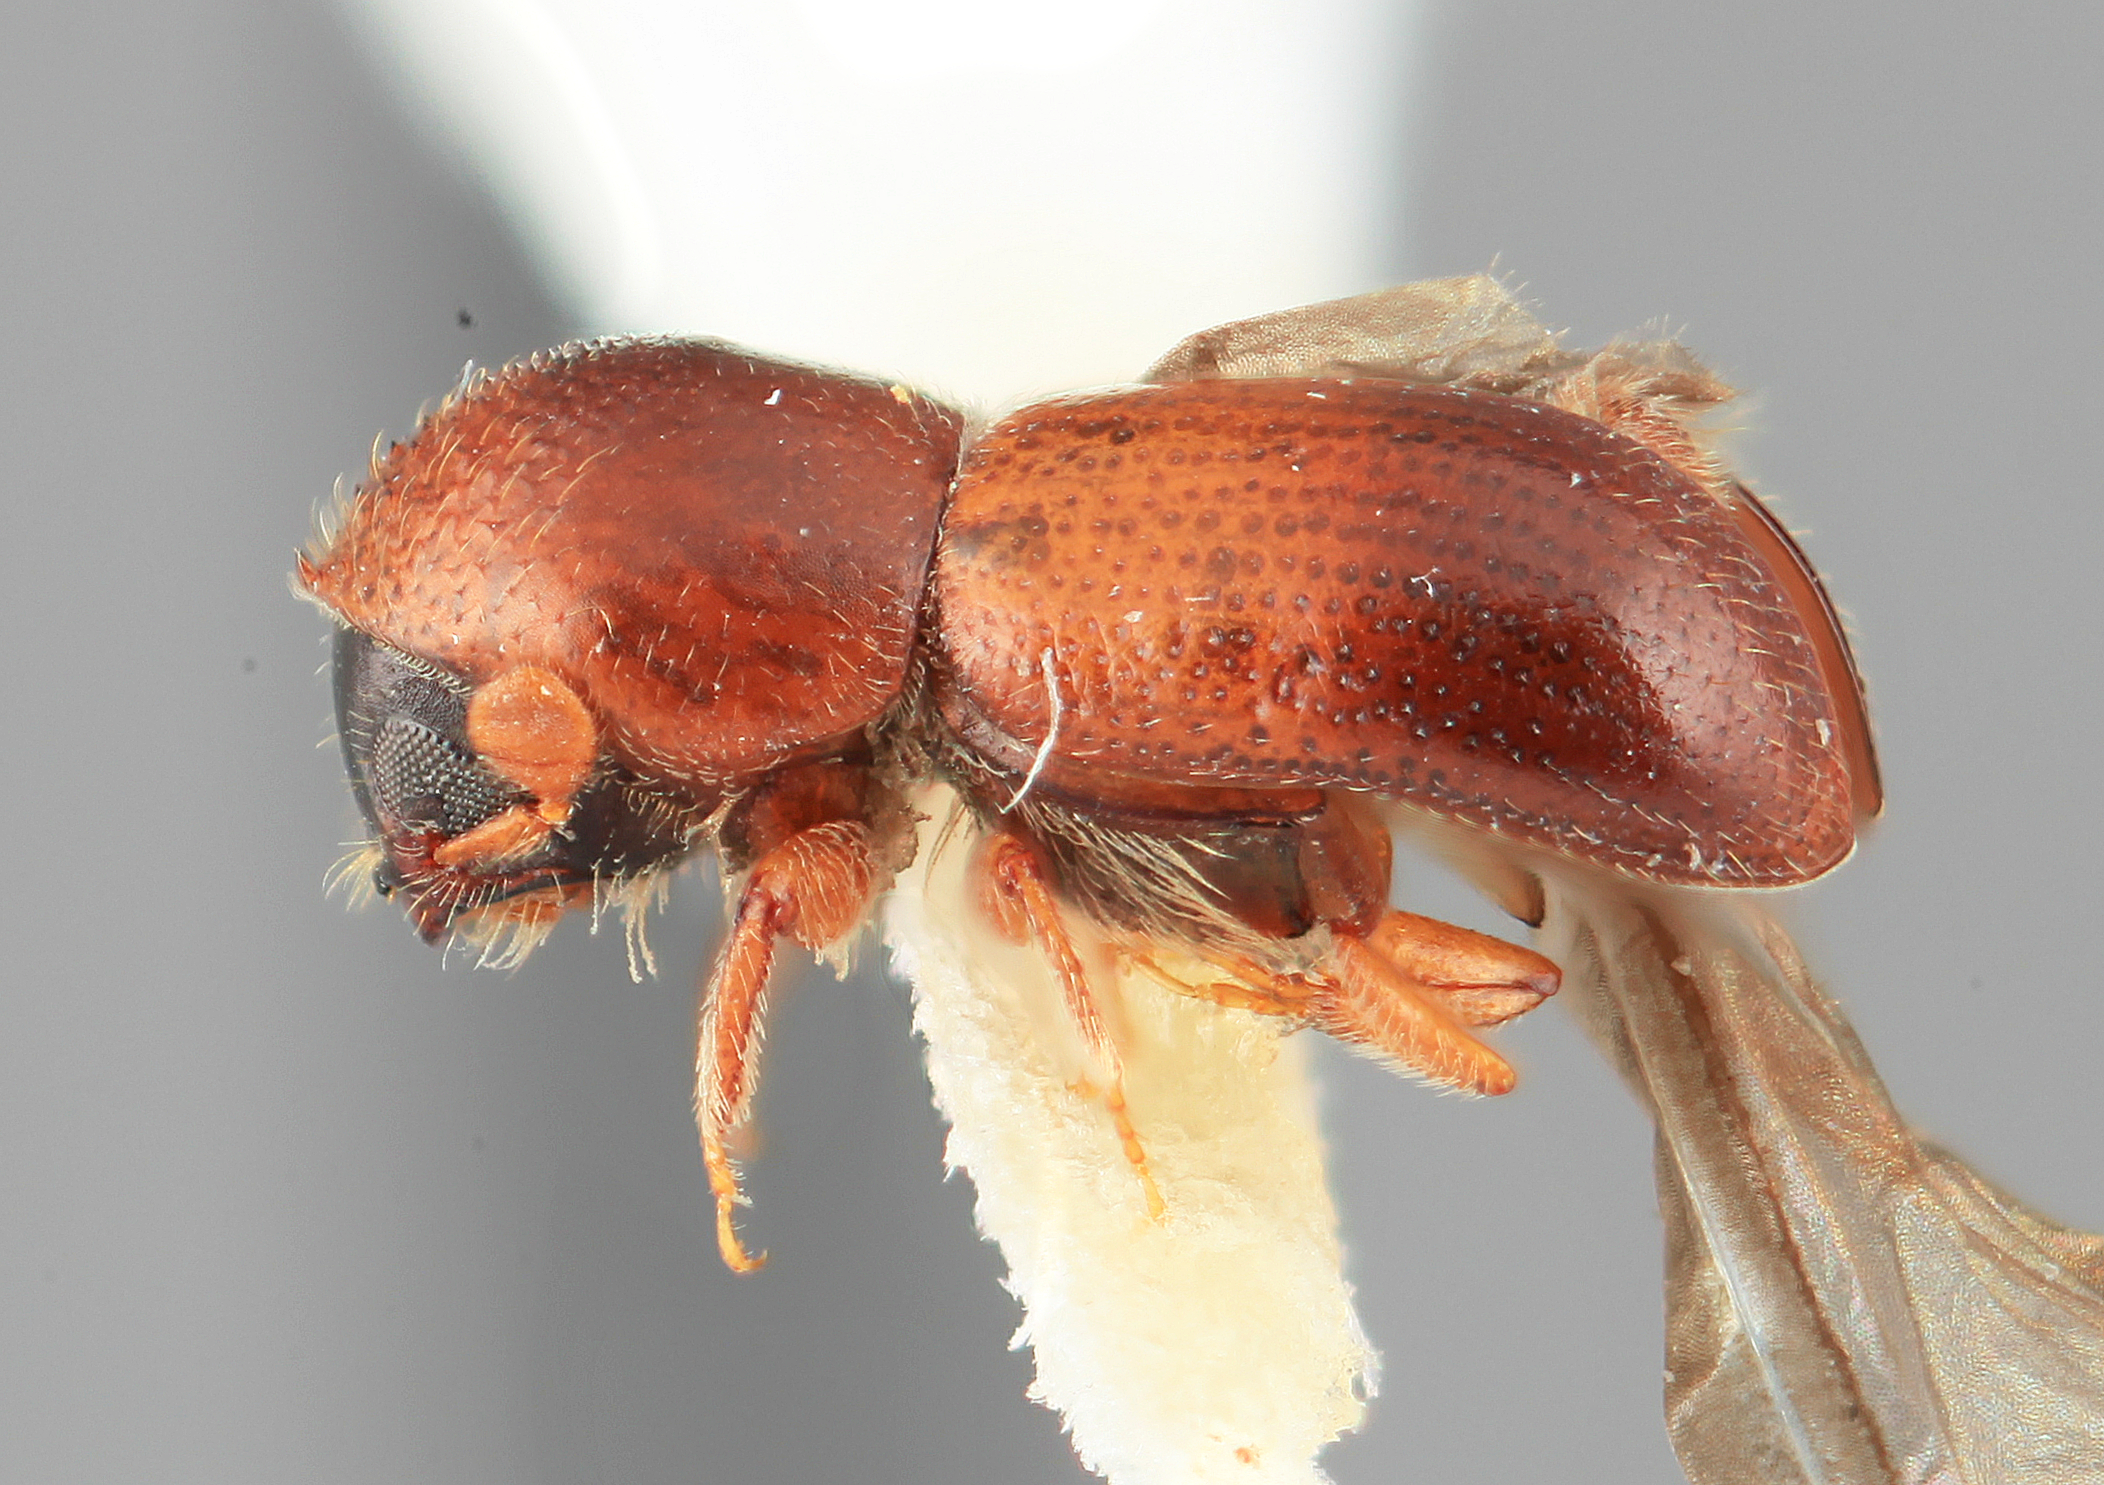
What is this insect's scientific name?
Corthyloxiphus declivis
